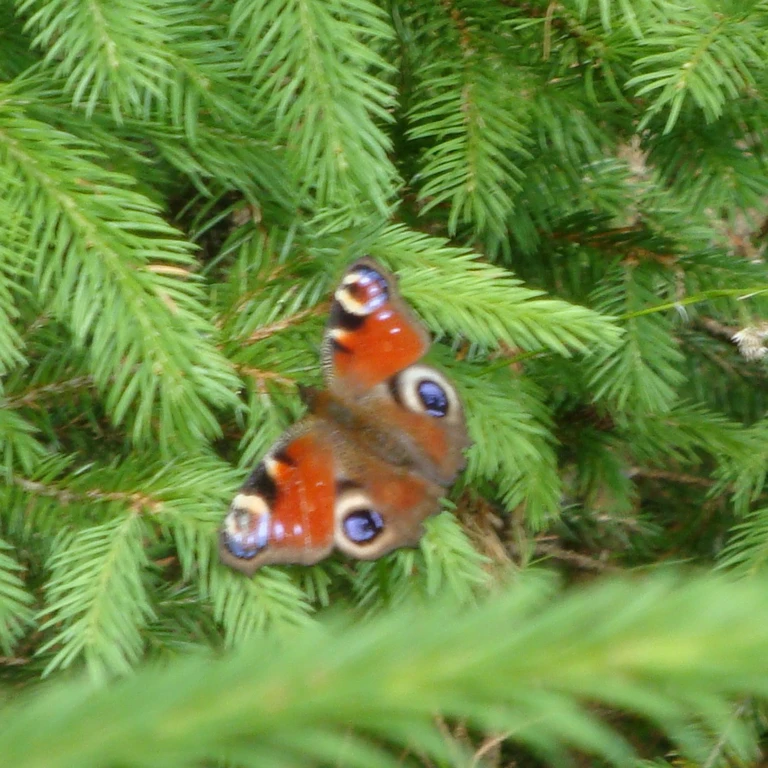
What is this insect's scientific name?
Aglais io
